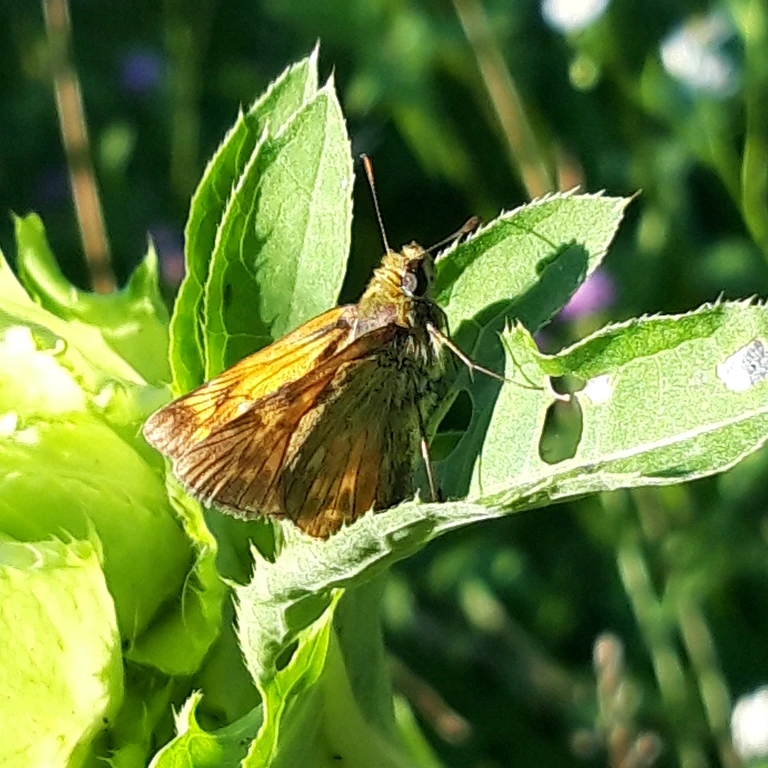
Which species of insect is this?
Ochlodes sylvanus (also Ochlodes venata)
